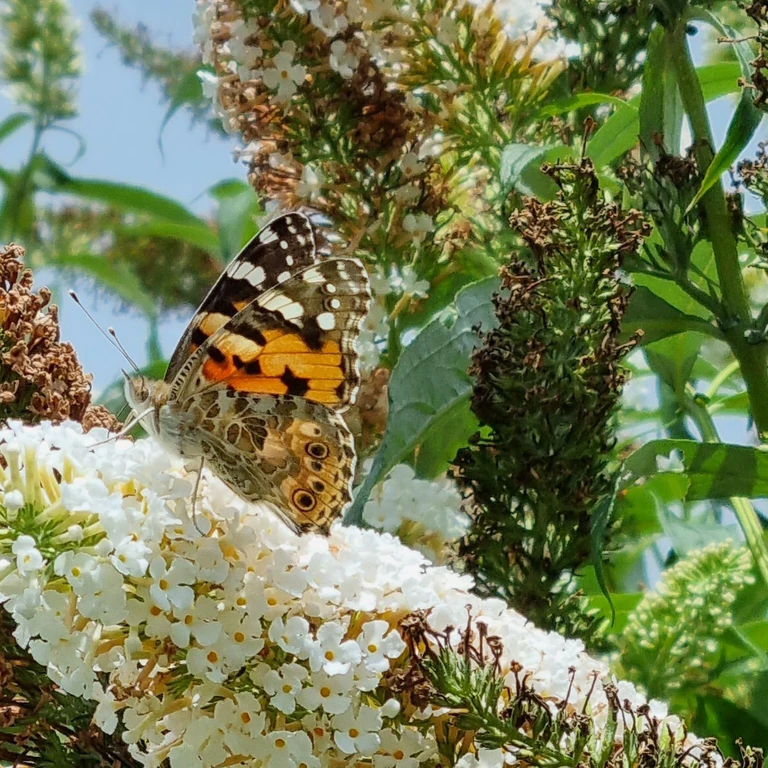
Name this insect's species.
Vanessa cardui
